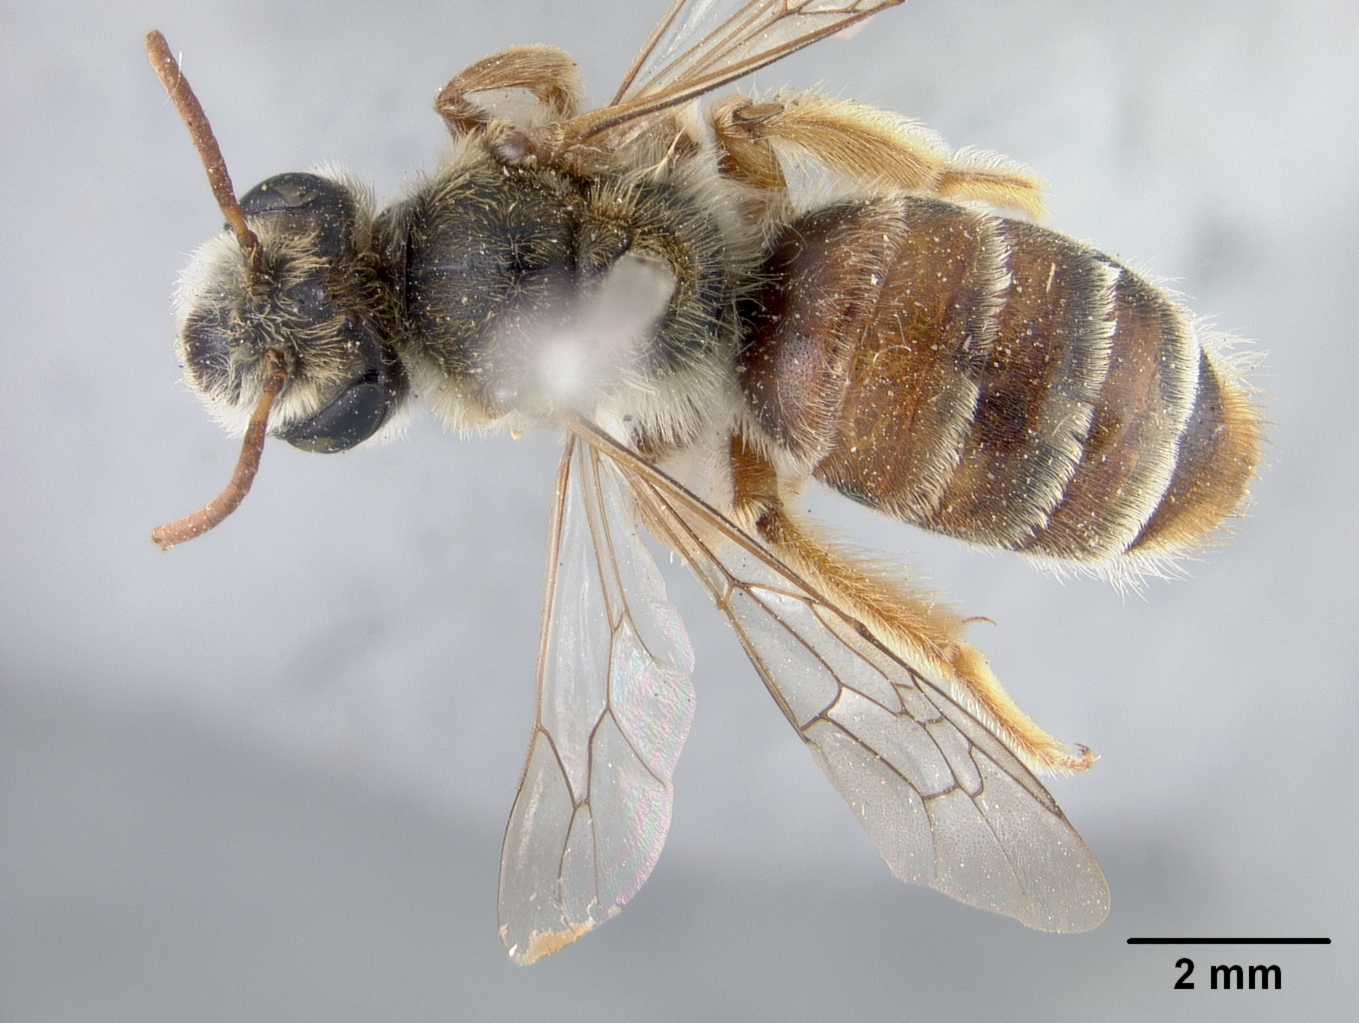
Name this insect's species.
Andrena ilerda
